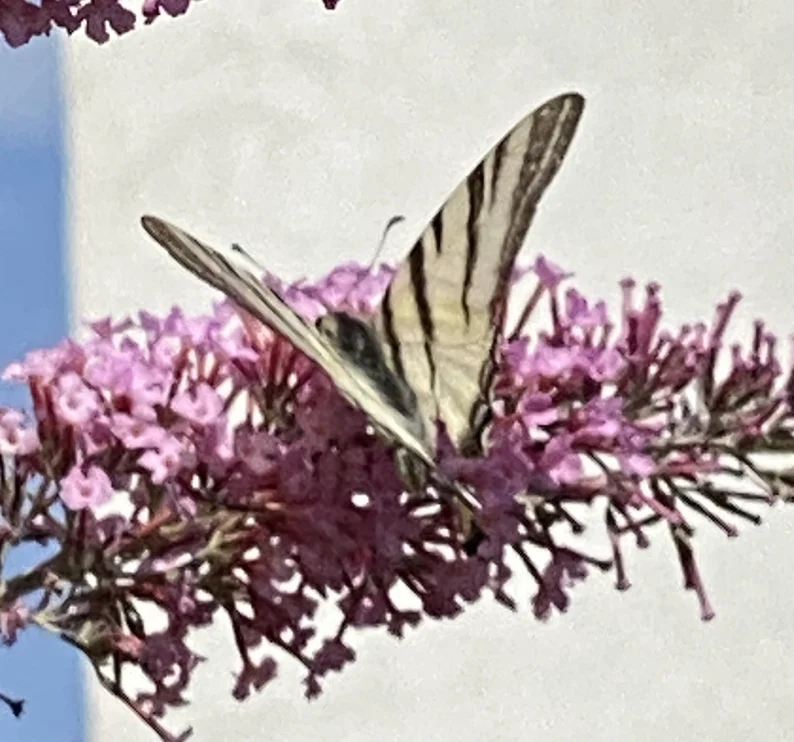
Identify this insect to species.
Iphiclides podalirius
